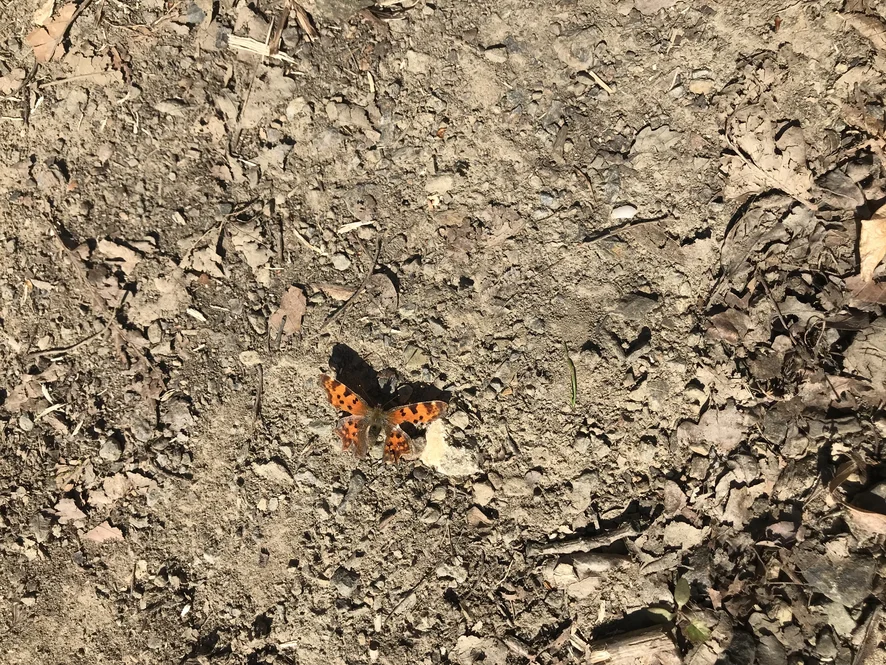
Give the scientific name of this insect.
Polygonia c-album
